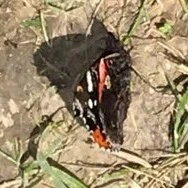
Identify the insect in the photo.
Vanessa atalanta
